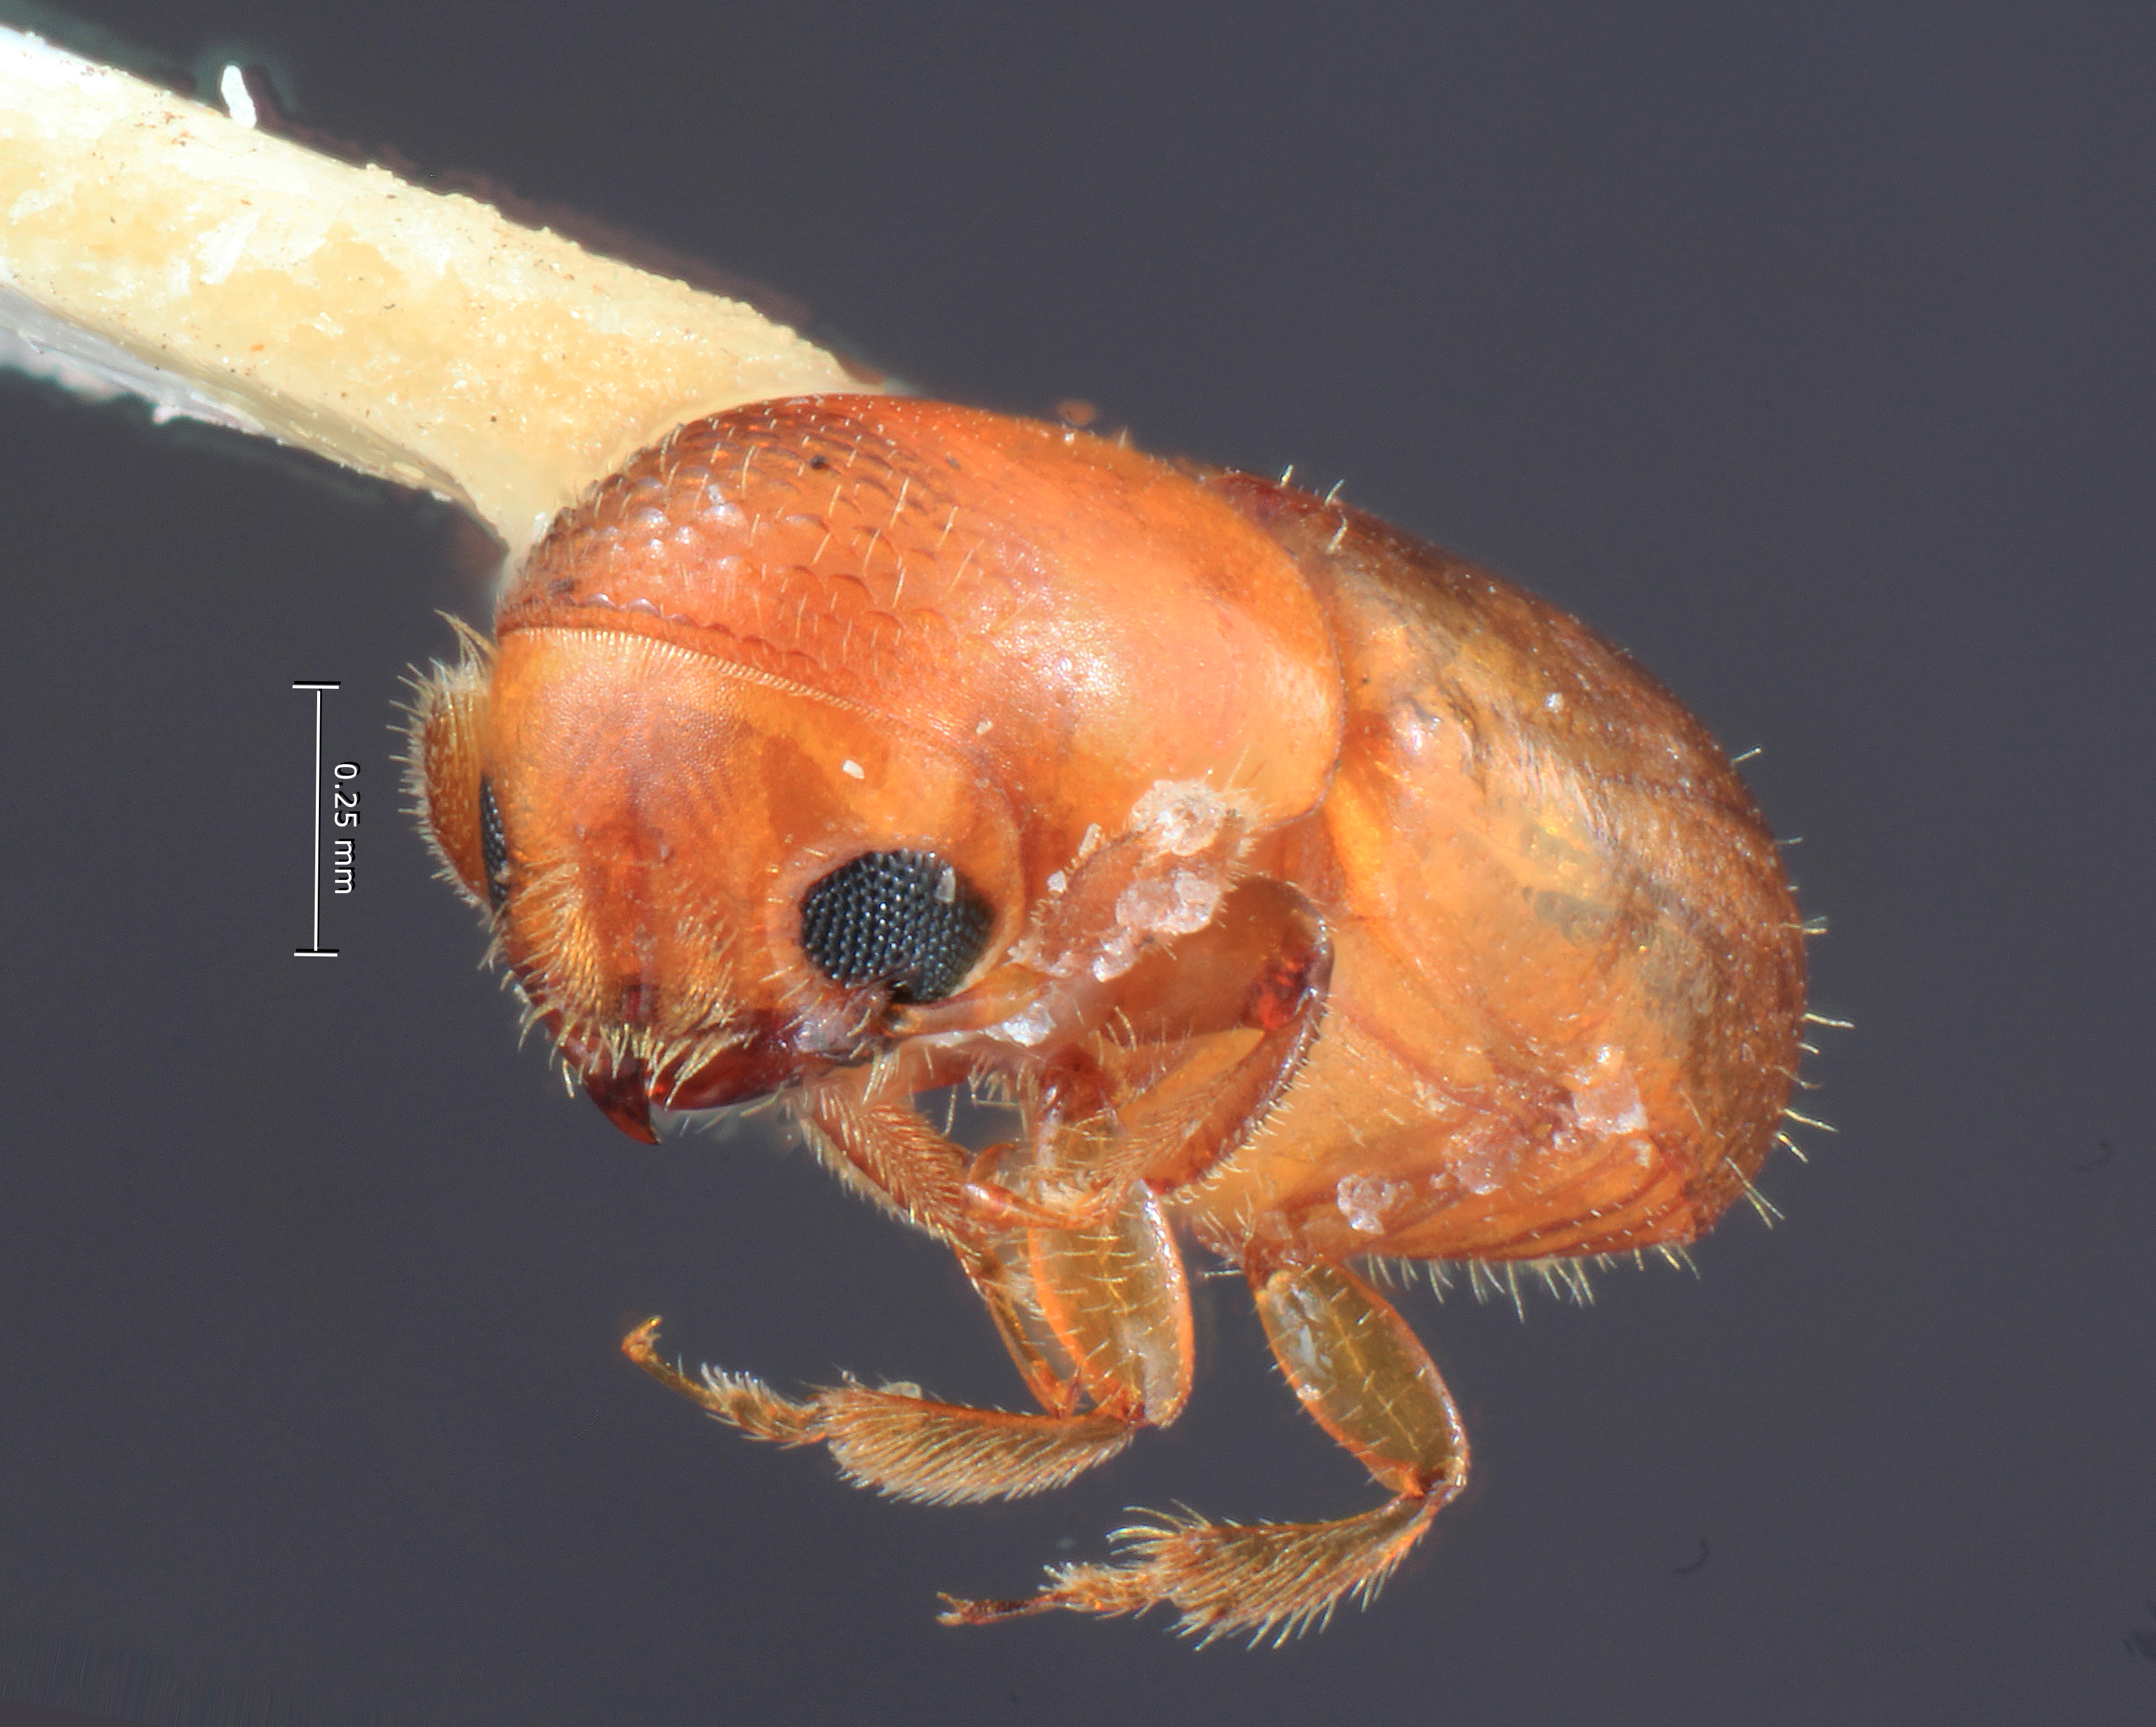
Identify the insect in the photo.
Corthylocurus aguacatensis
